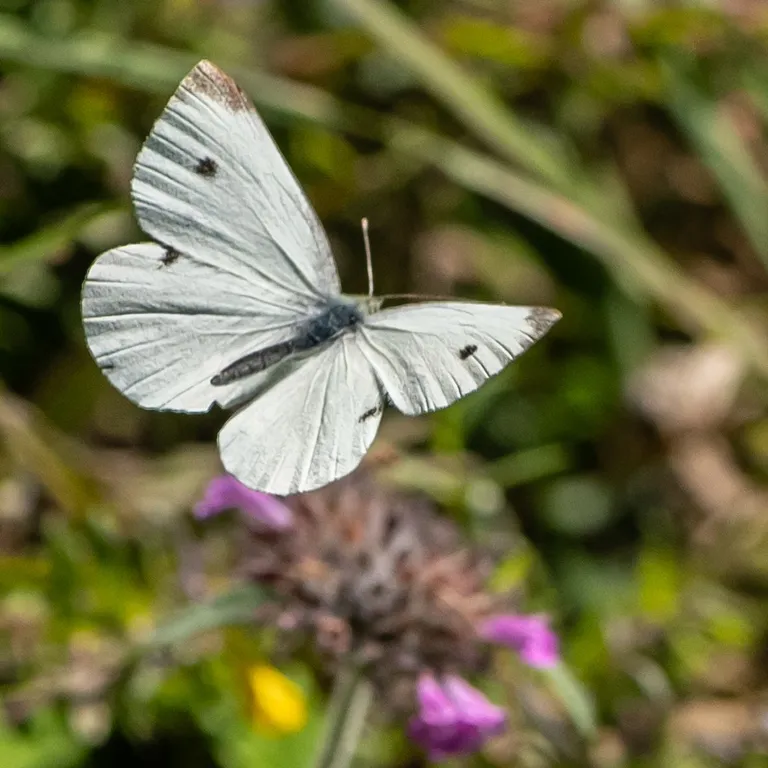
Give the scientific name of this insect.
Pieris rapae
